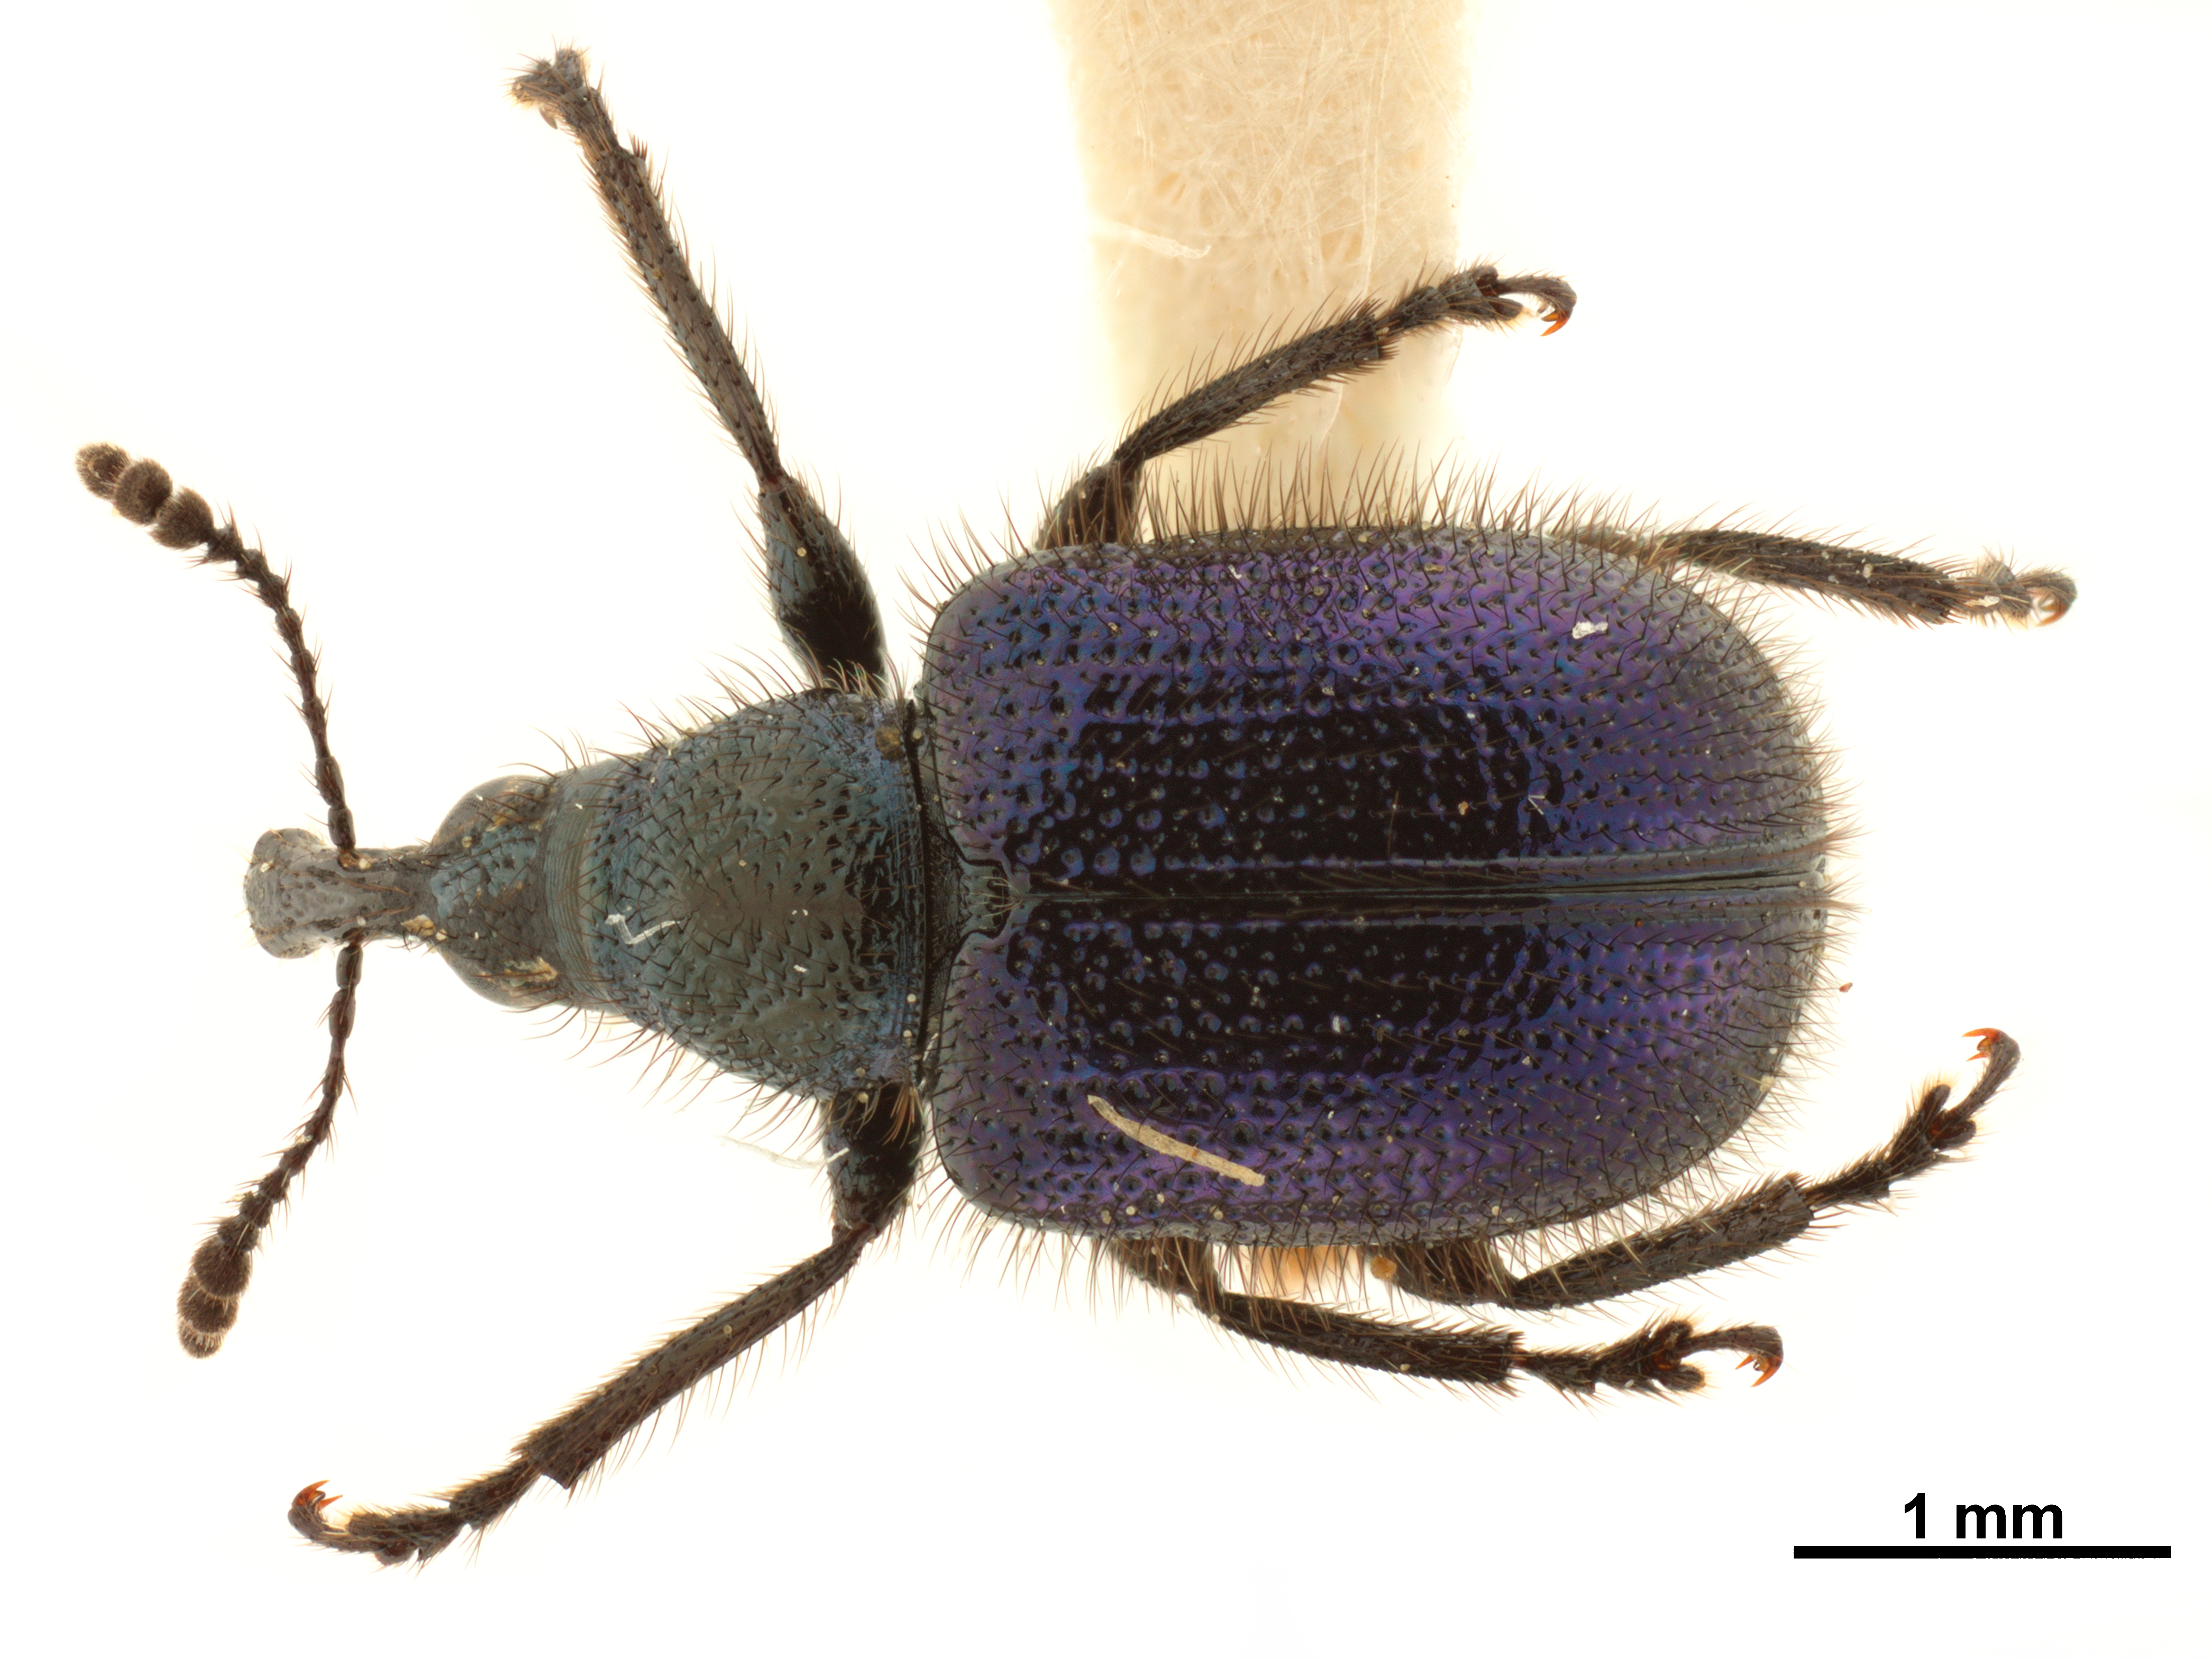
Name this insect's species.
Involvulus hirtus
